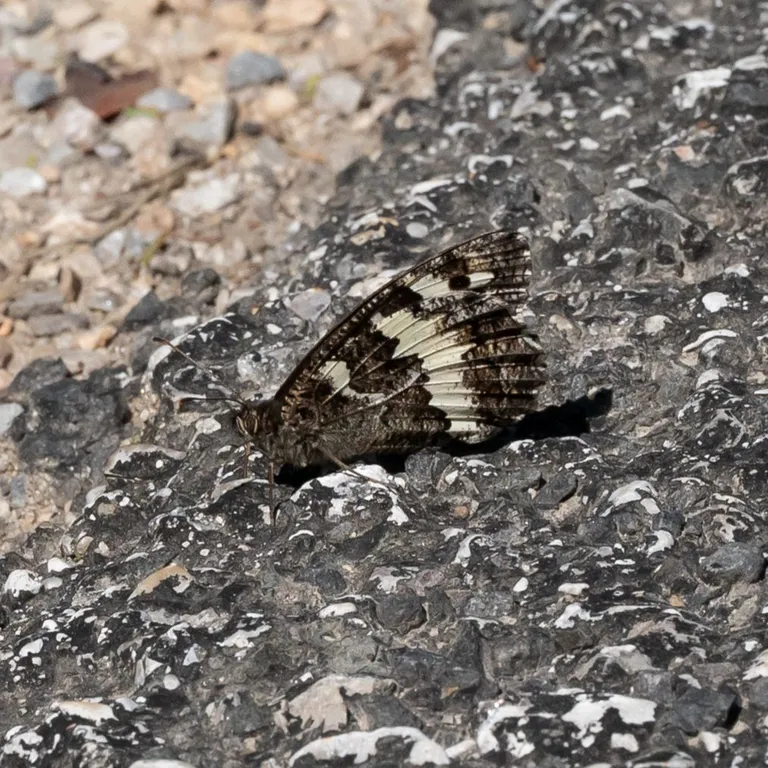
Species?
Brintesia circe
